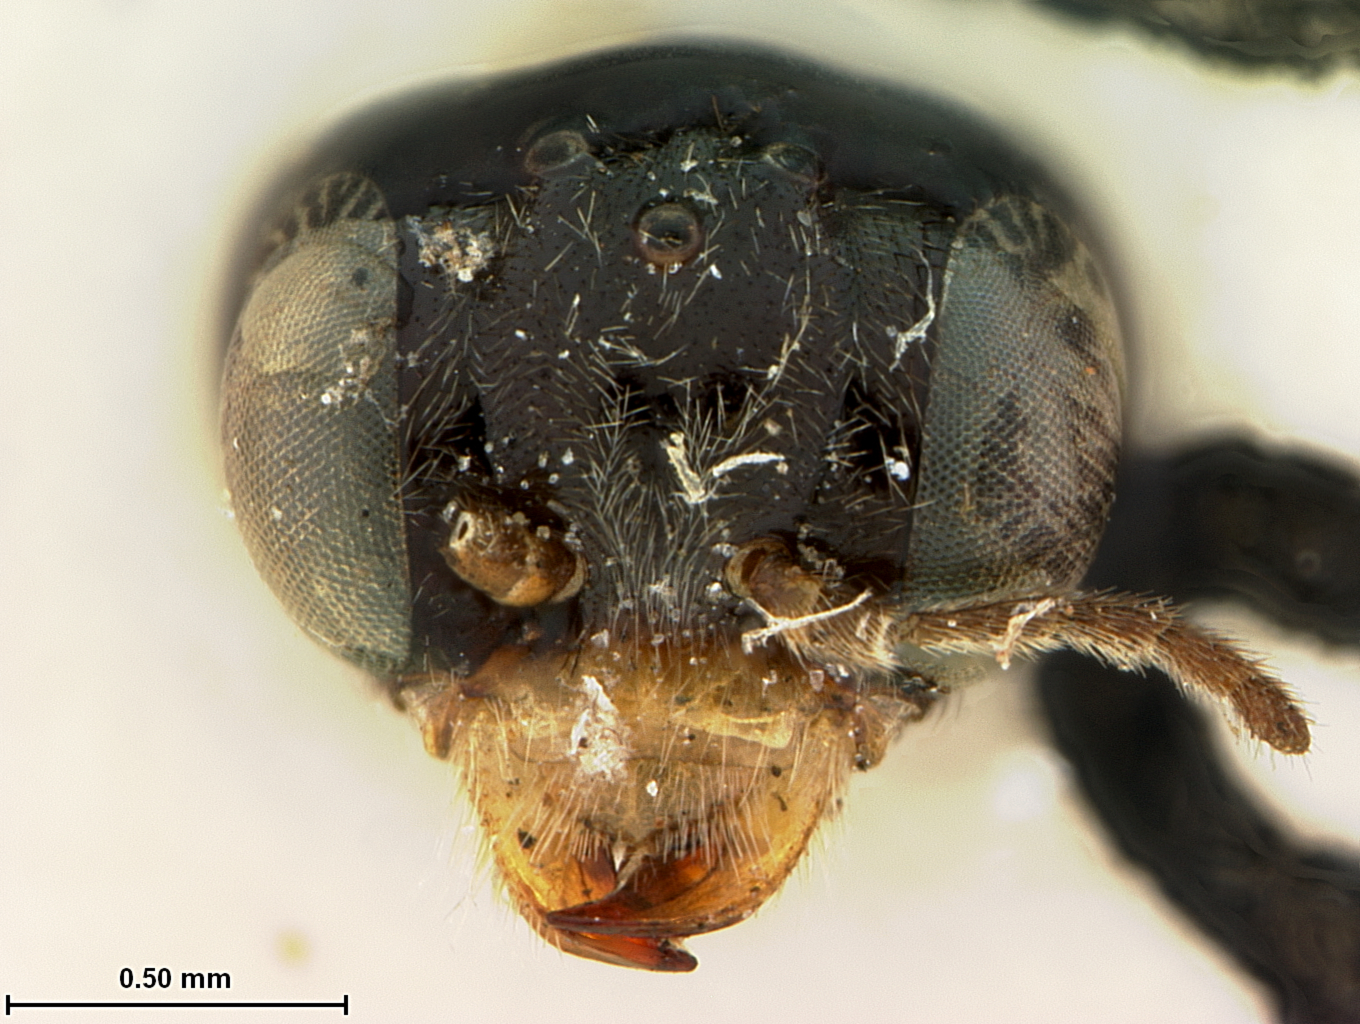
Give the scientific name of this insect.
Acordulecera basirufa
